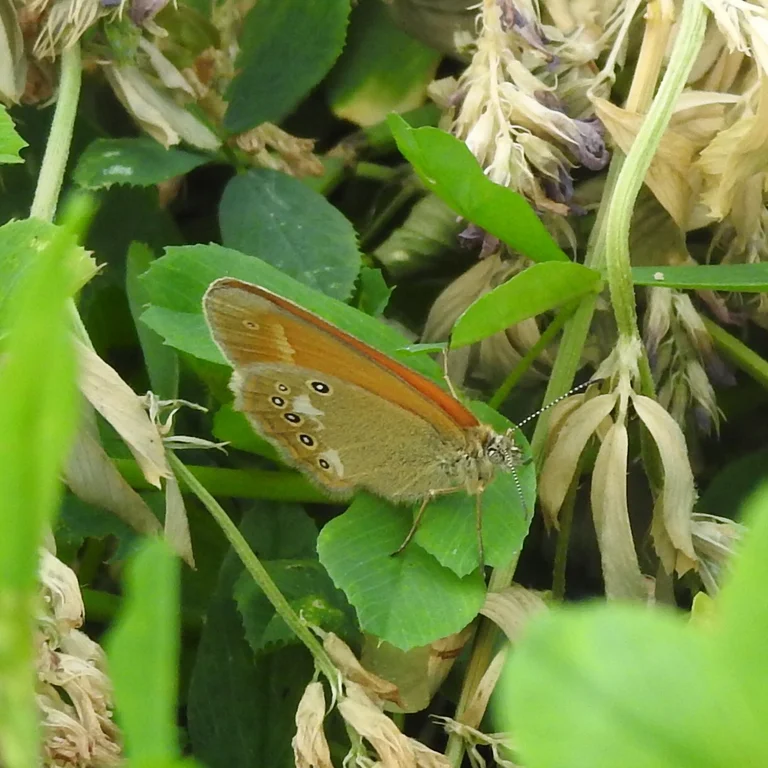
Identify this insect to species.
Coenonympha glycerion (also Coenonympha iphis)
